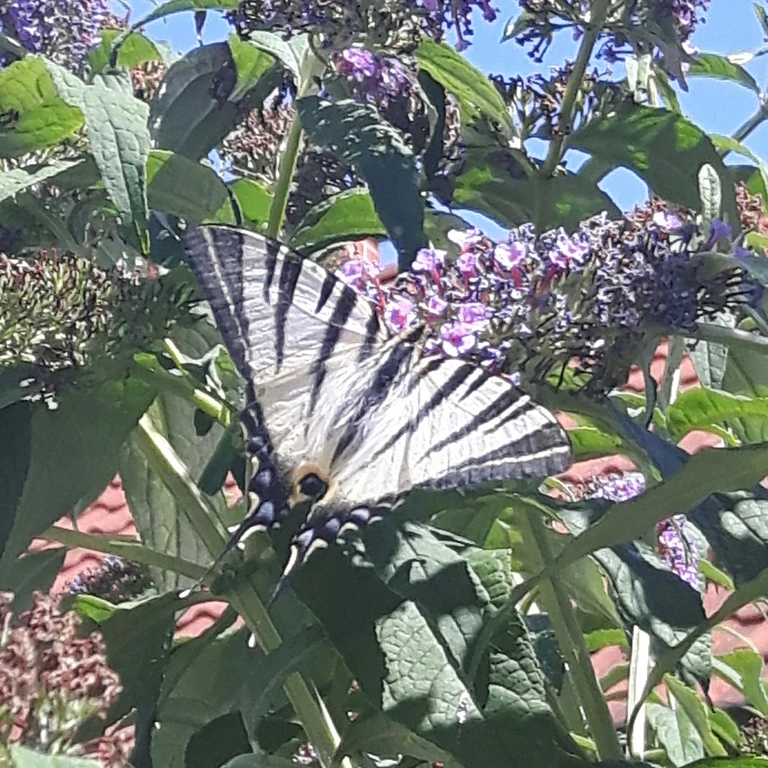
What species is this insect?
Iphiclides podalirius
